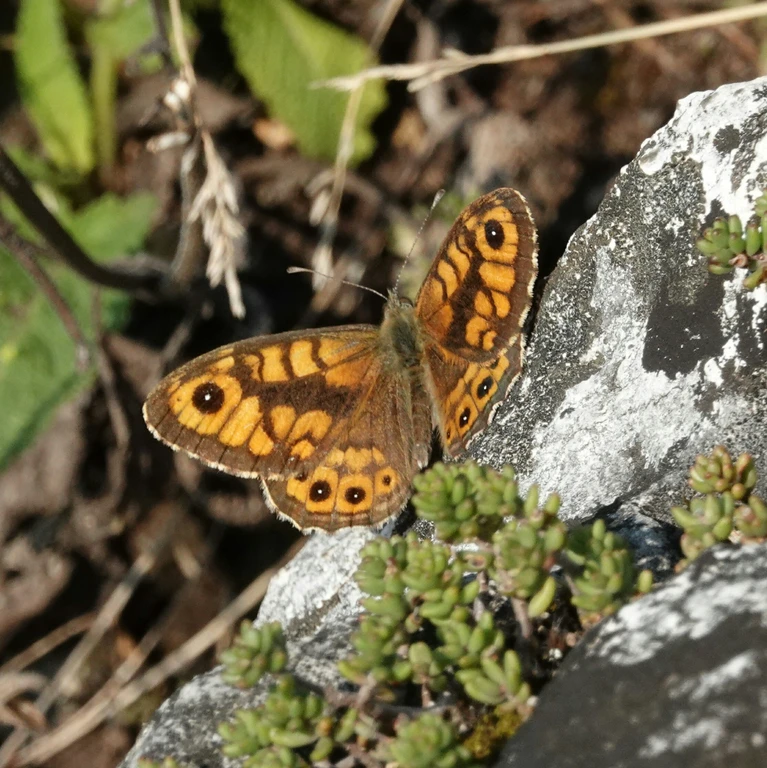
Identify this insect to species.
Lasiommata megera (also Pararge megera)
